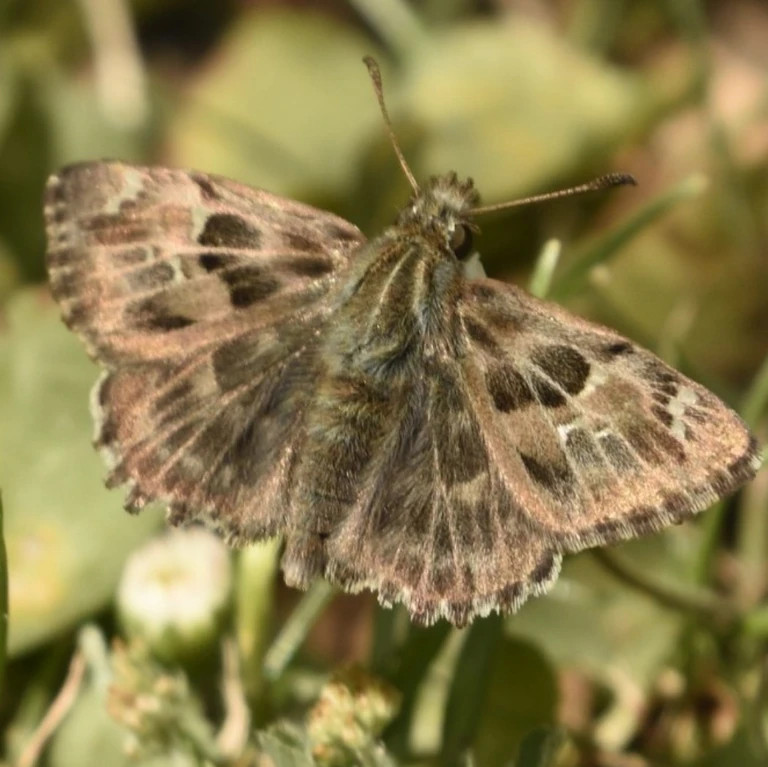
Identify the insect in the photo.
Carcharodus alceae
